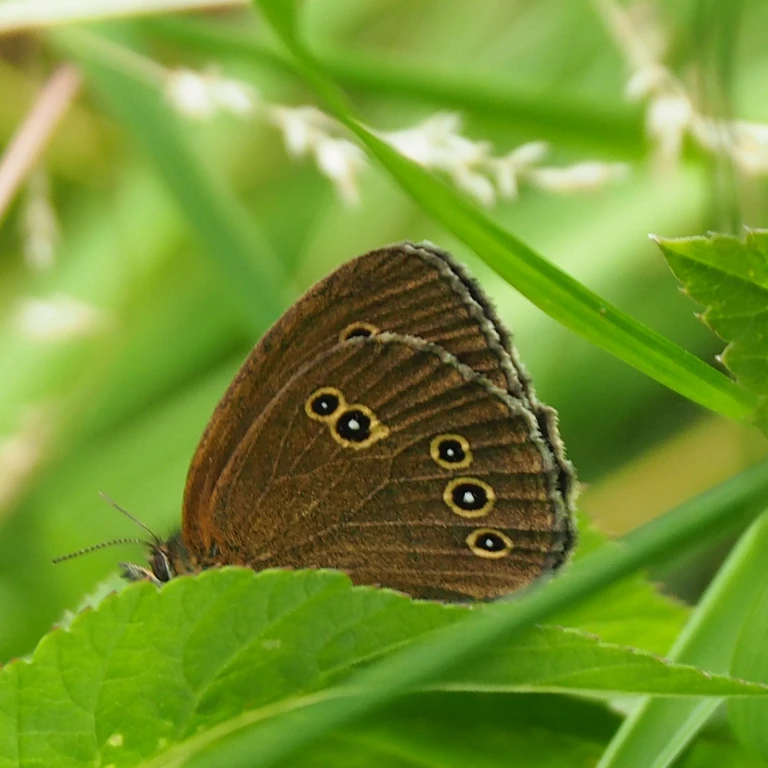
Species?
Aphantopus hyperantus
